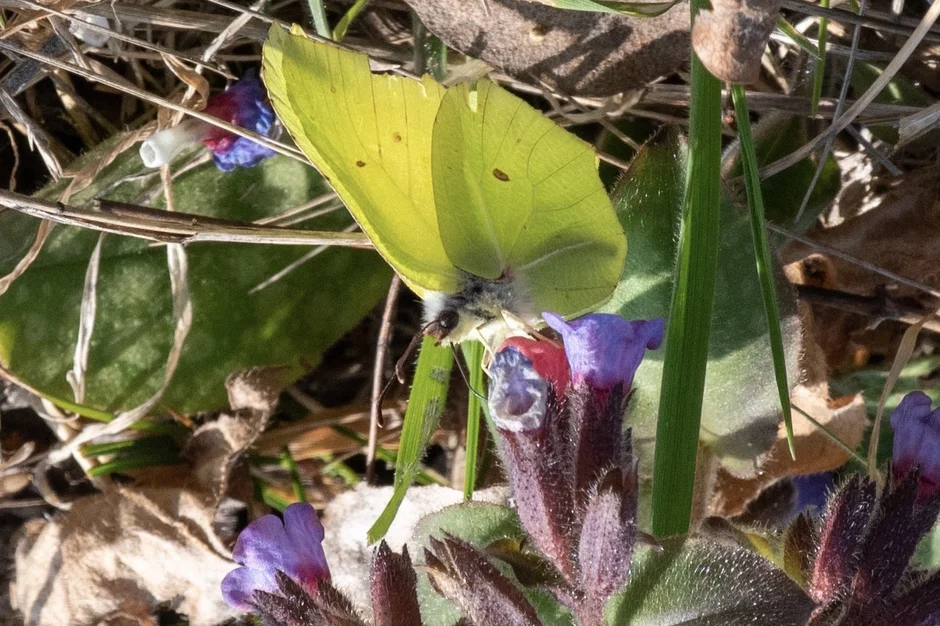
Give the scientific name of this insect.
Gonepteryx rhamni
